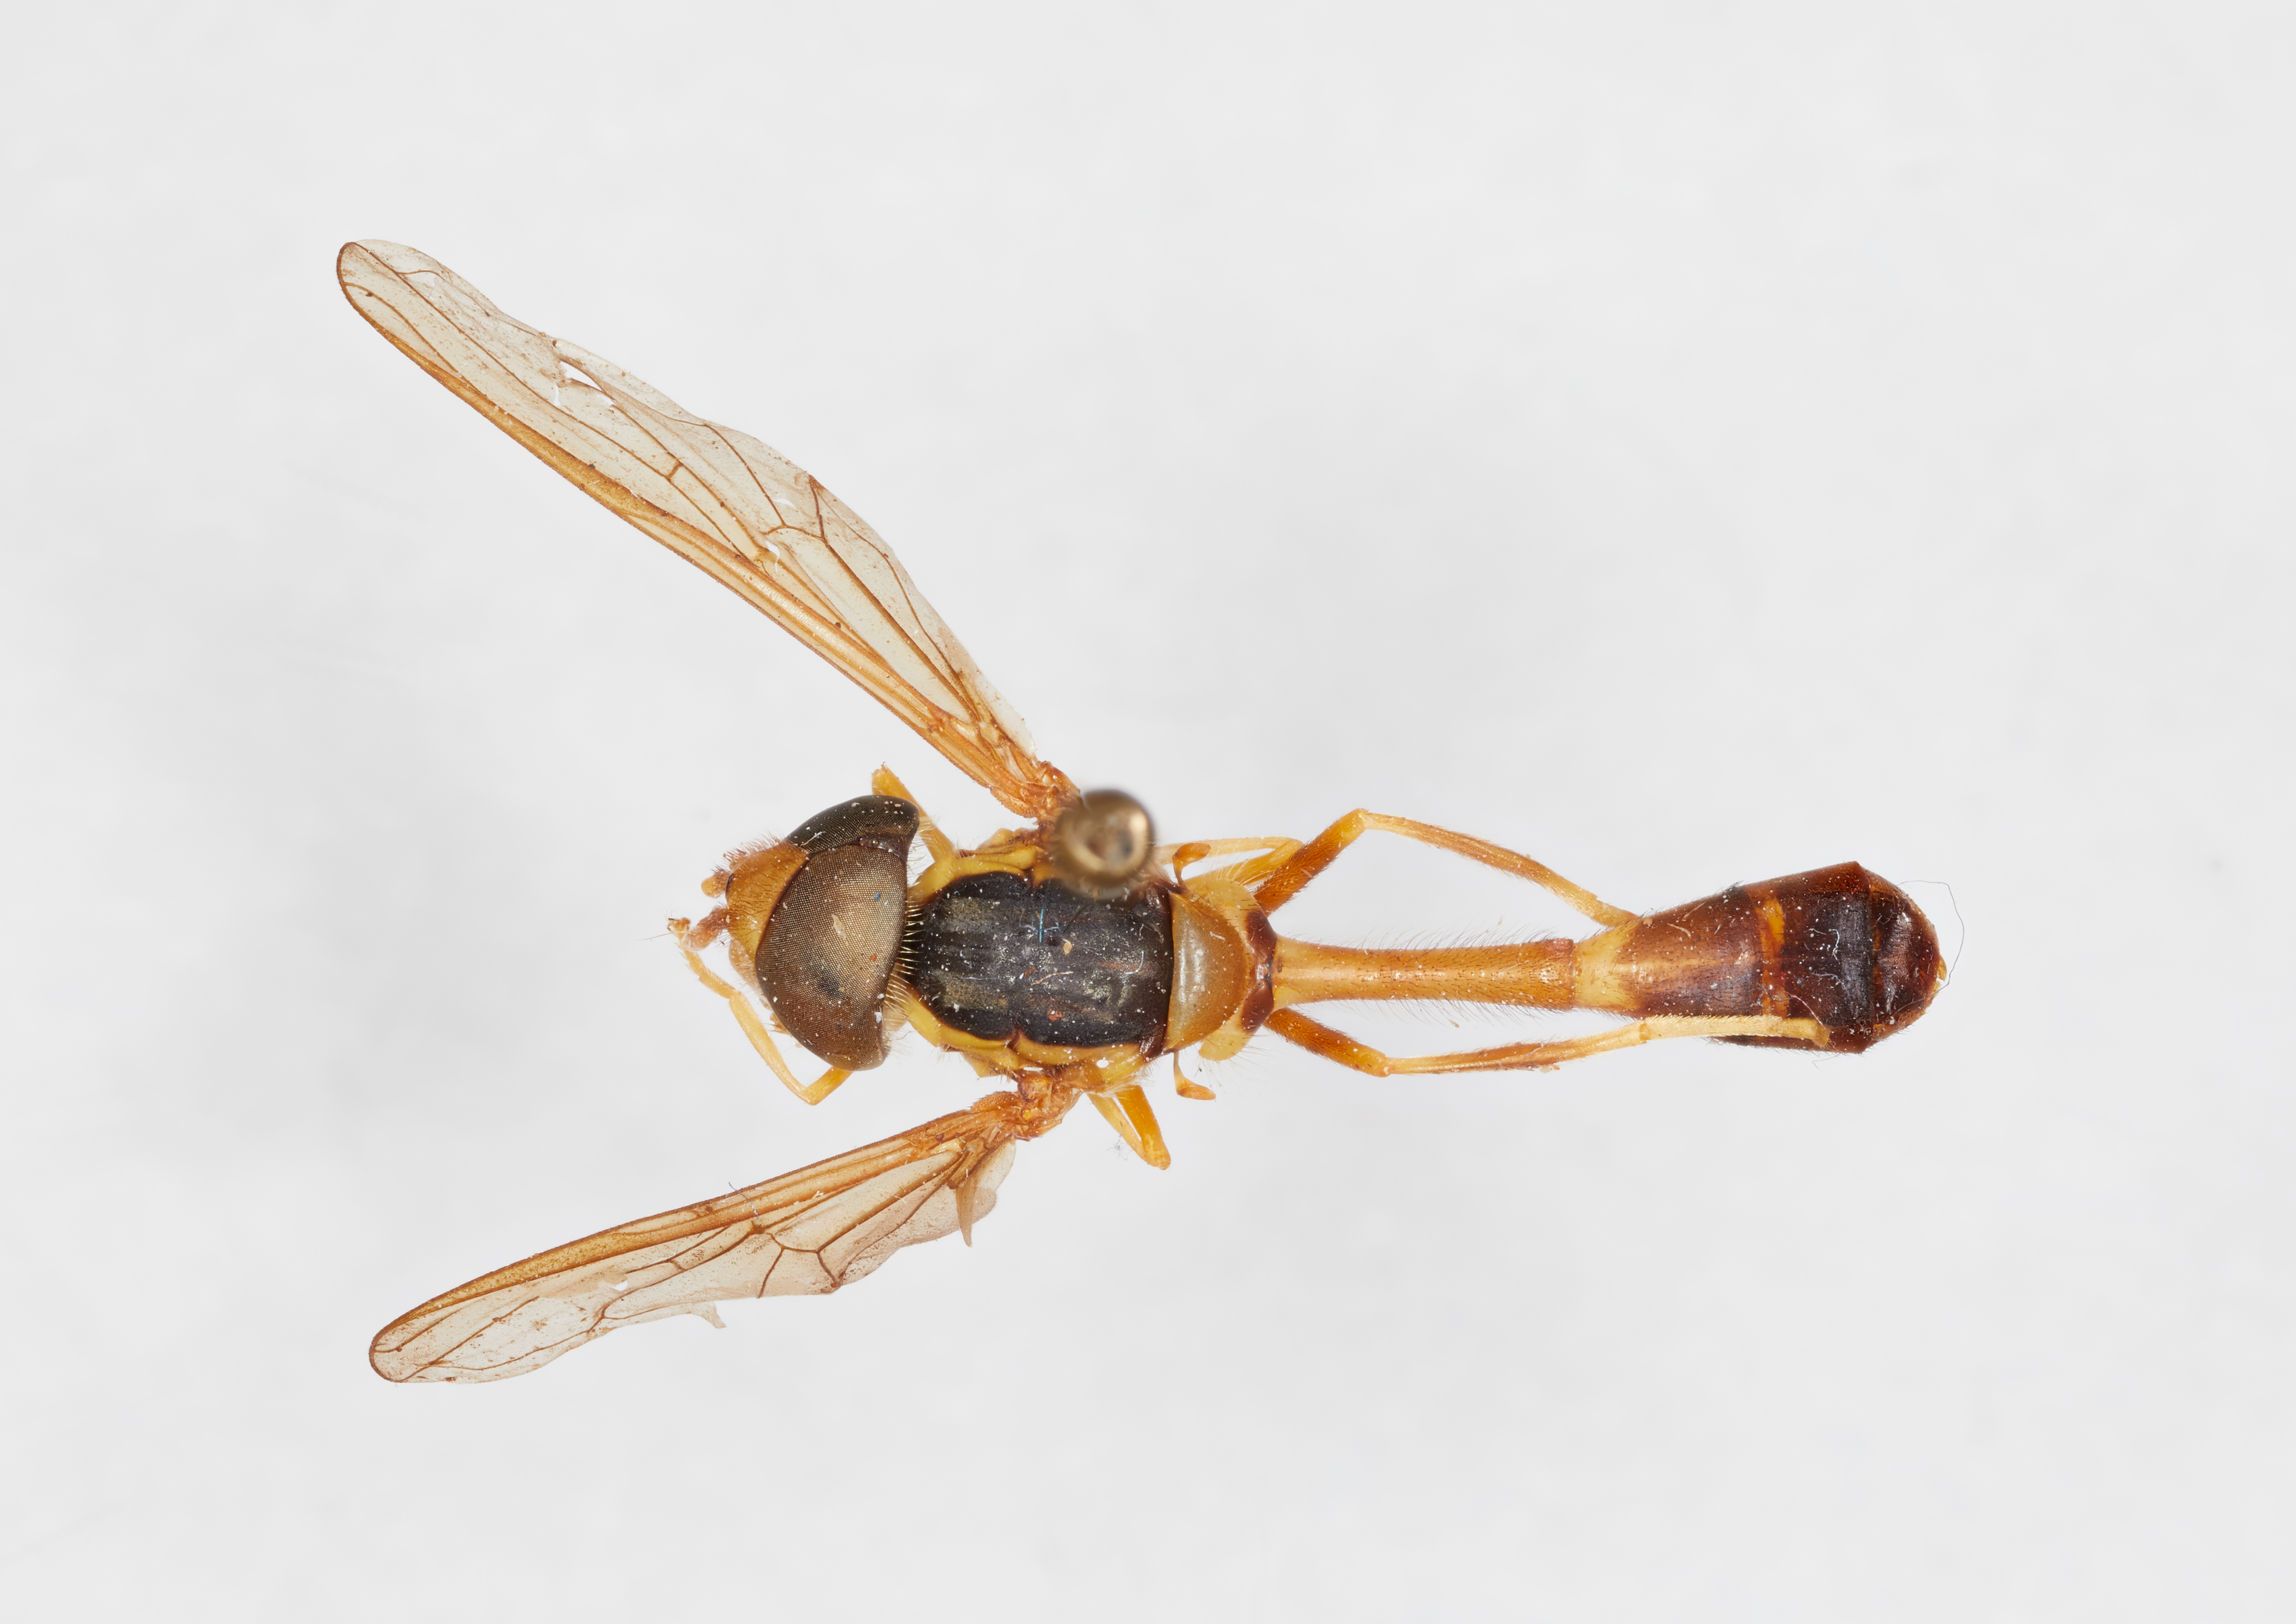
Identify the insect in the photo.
Hybobathus avittatus
